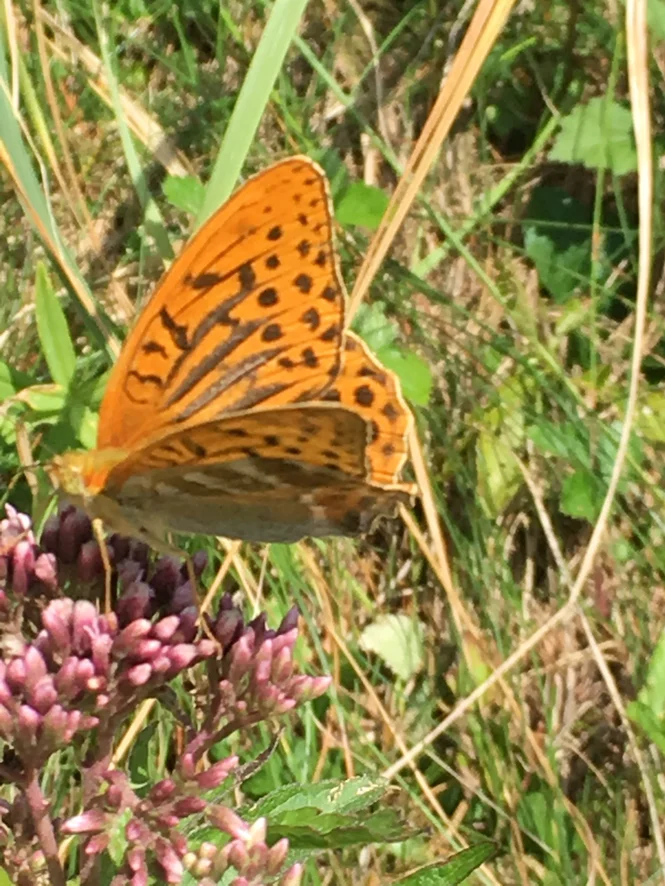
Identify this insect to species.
Argynnis paphia
